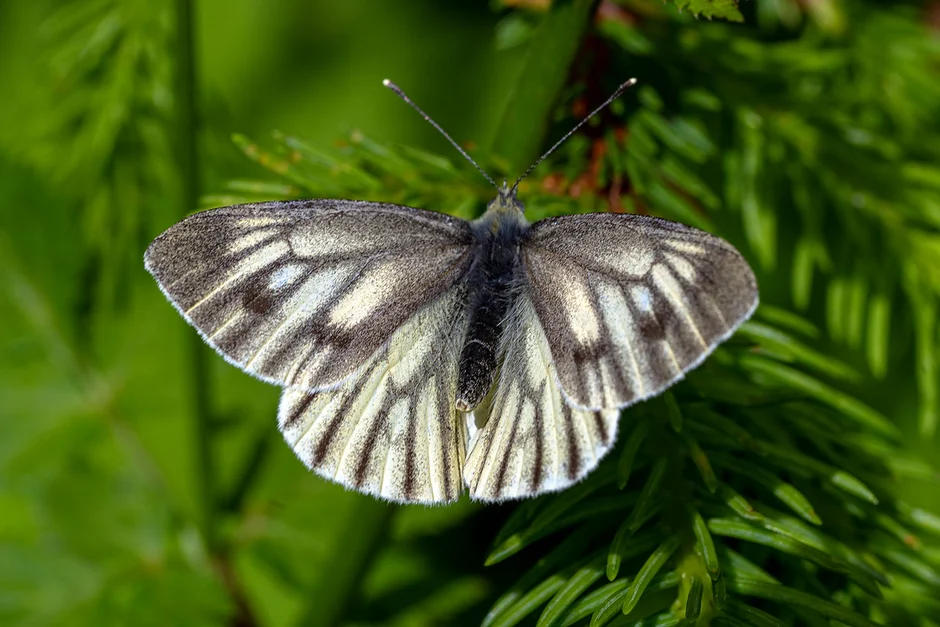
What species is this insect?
Pieris bryoniae
